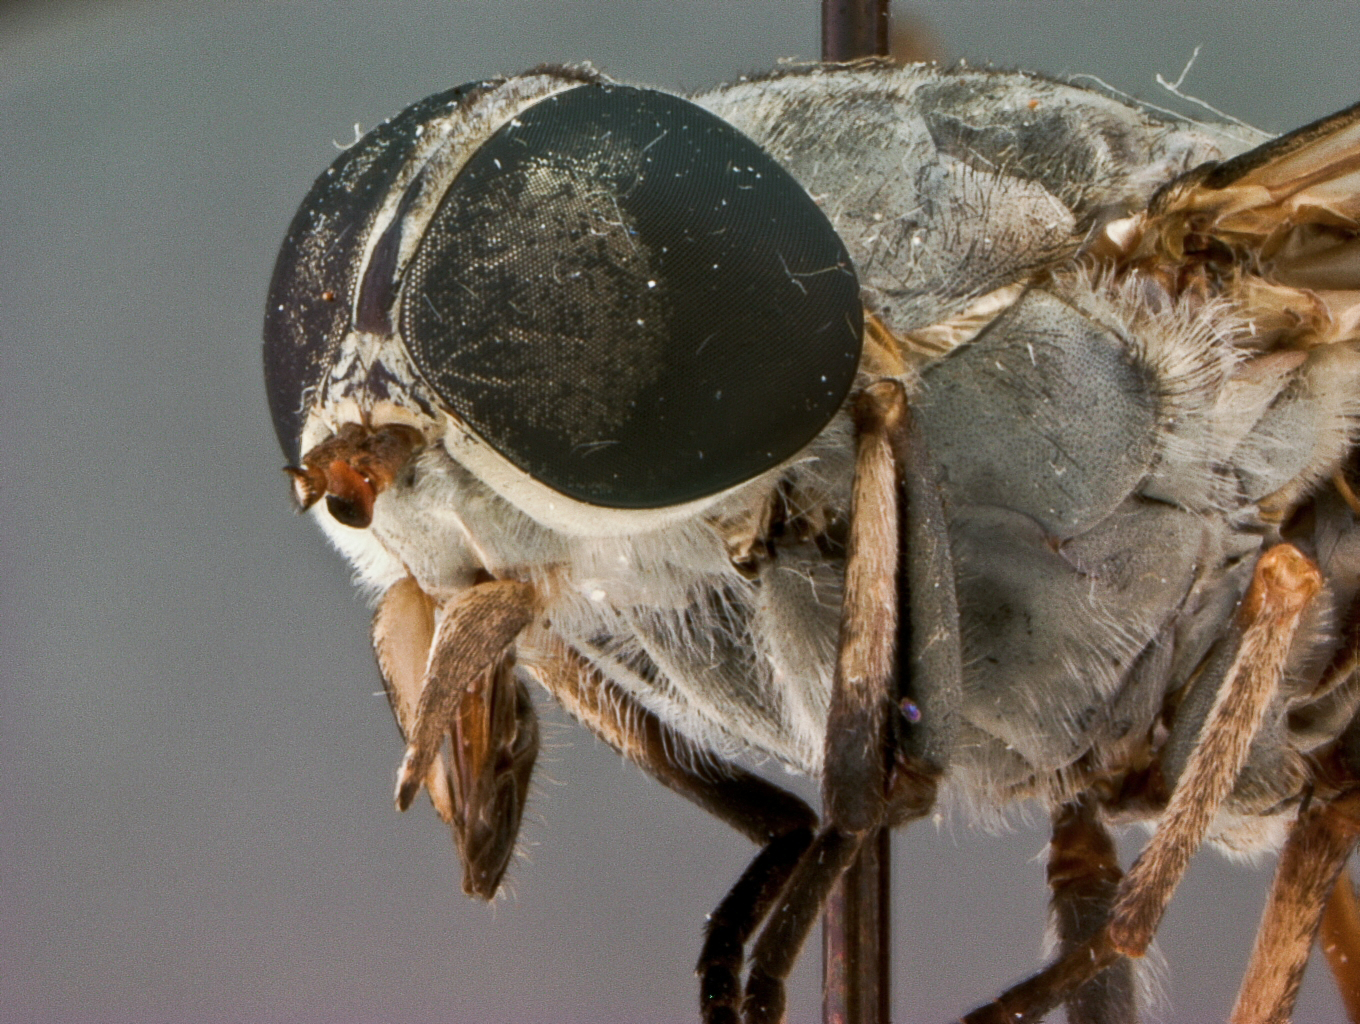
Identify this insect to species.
Tabanus nipponicus
